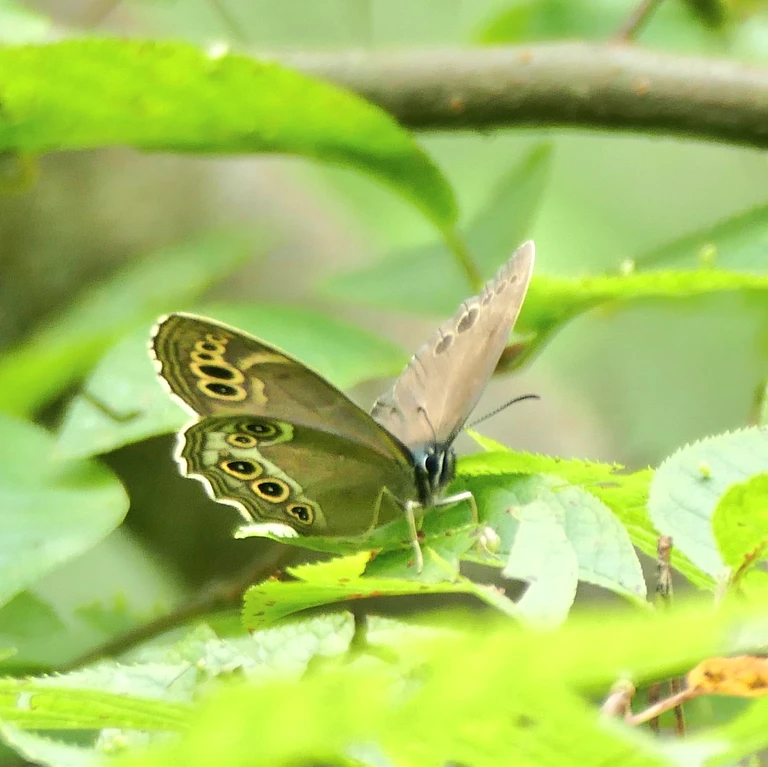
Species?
Lopinga achine (also Pararge achine)
